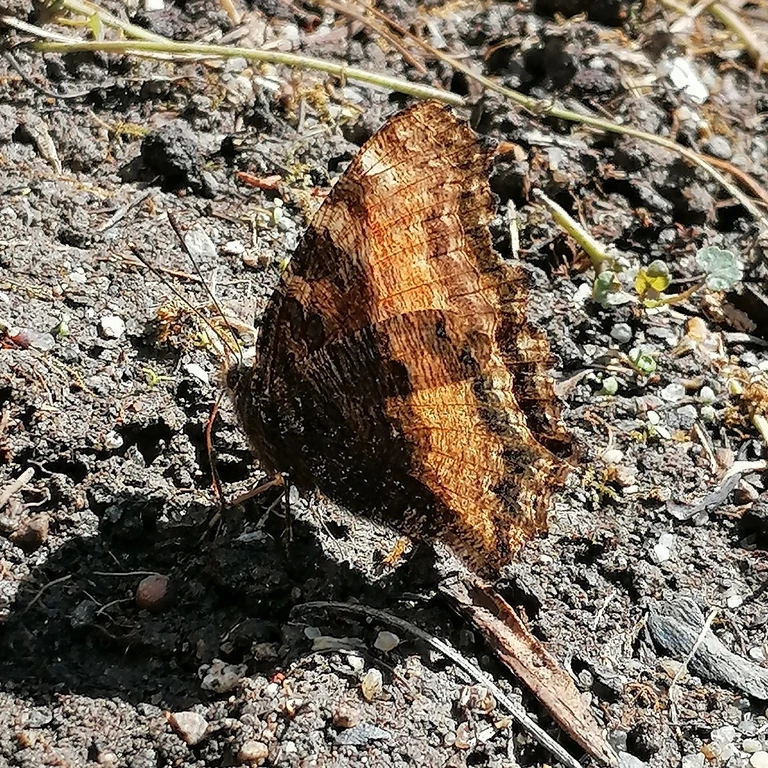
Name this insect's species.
Nymphalis polychloros
